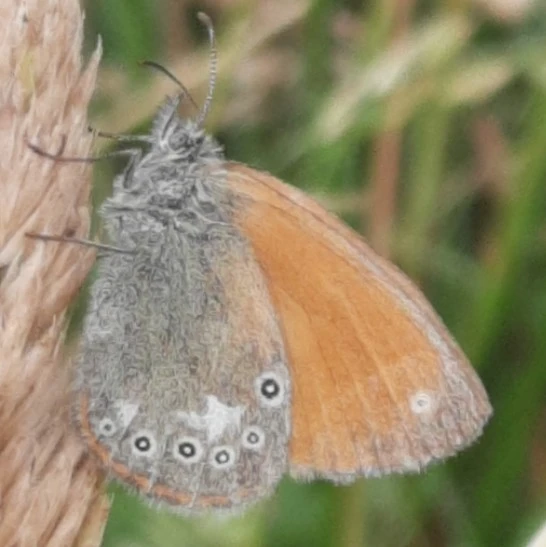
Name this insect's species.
Coenonympha glycerion (also Coenonympha iphis)
